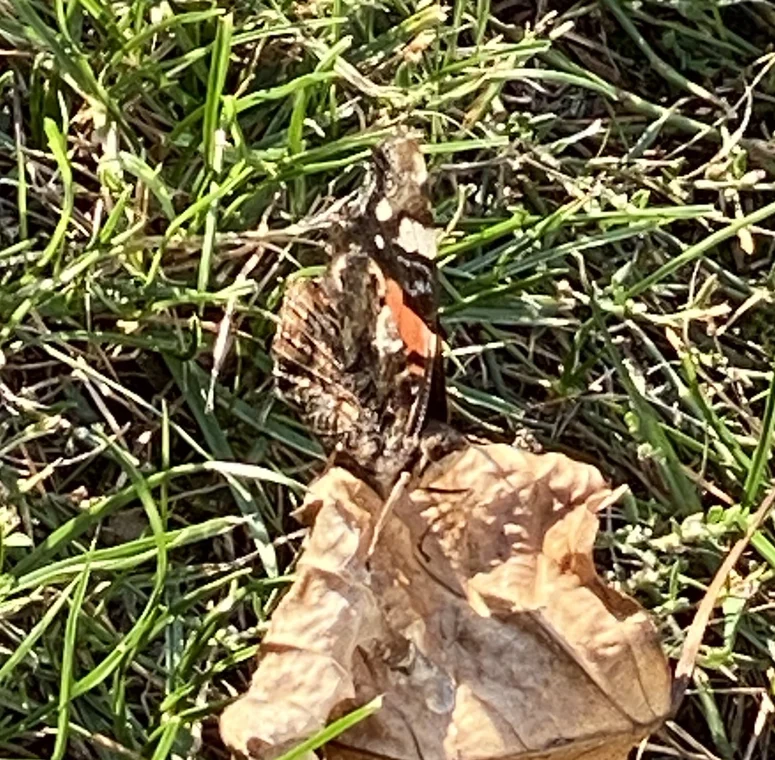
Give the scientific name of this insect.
Vanessa atalanta
